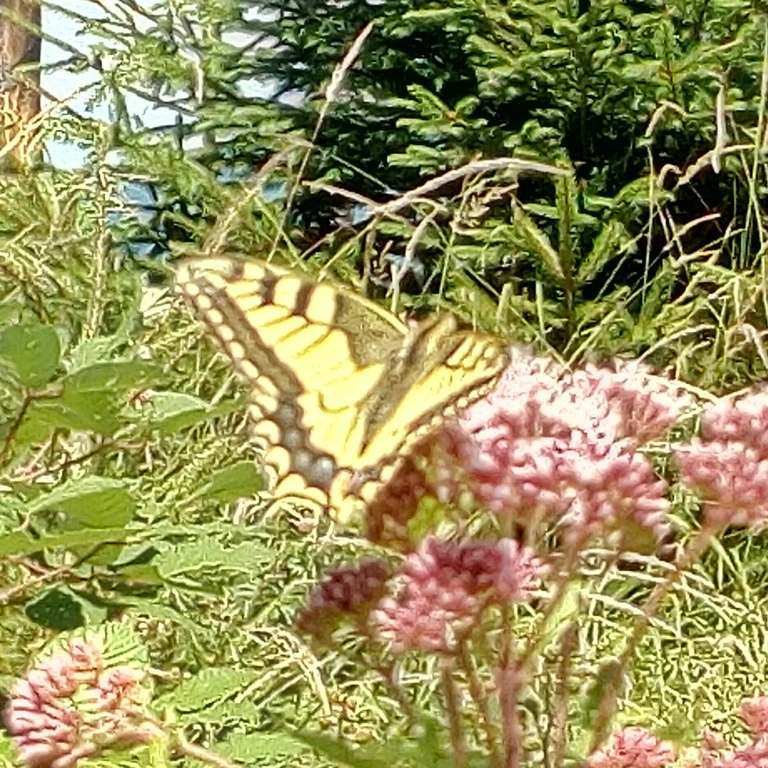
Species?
Papilio machaon
